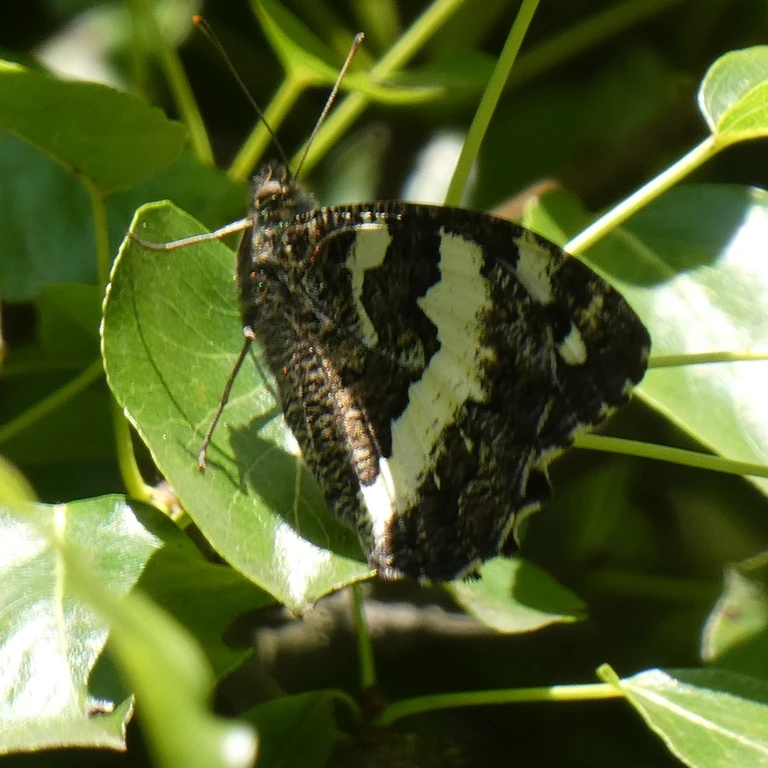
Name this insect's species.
Brintesia circe
